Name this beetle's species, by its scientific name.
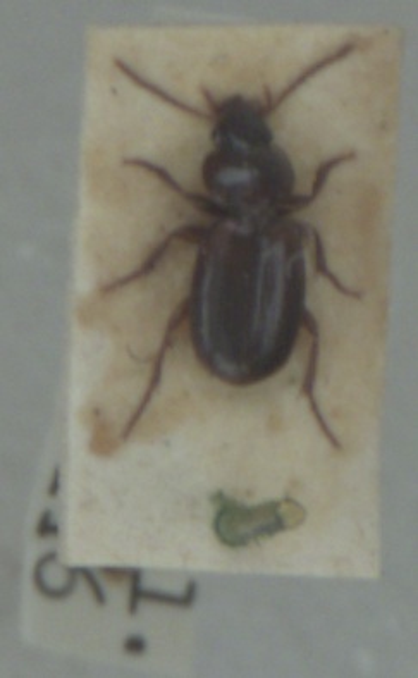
Masoreus wetterhallii
